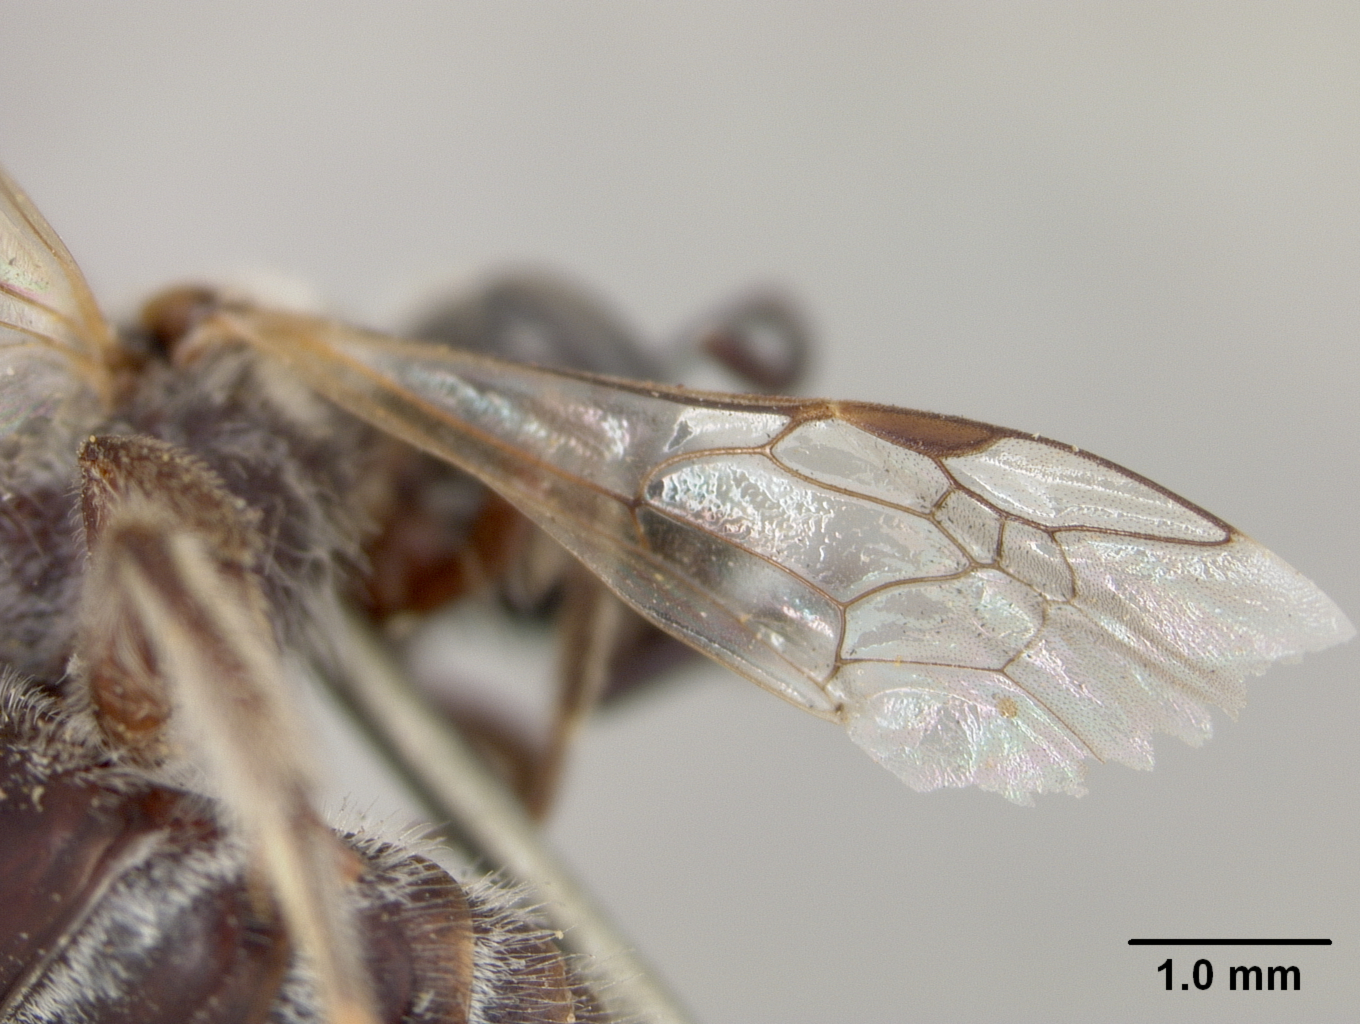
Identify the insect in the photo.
Lasioglossum sisymbrii (also Halictus sisymbrii)
